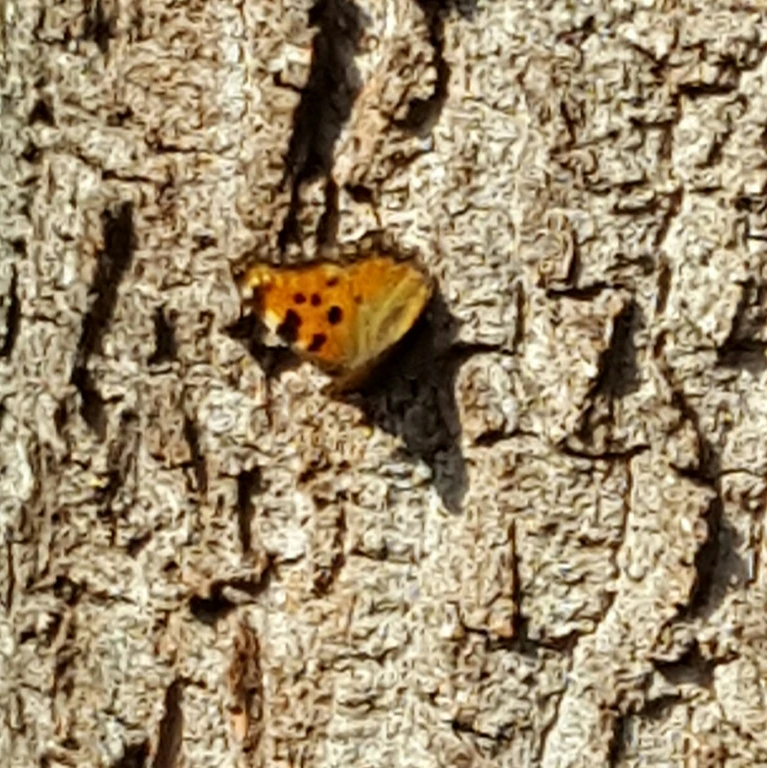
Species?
Nymphalis polychloros
